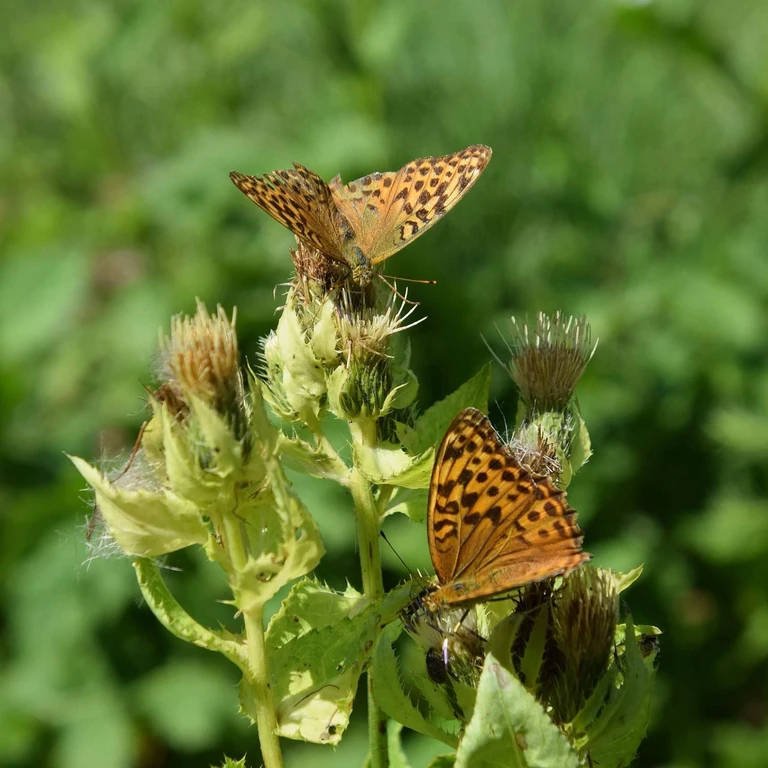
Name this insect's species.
Argynnis paphia
